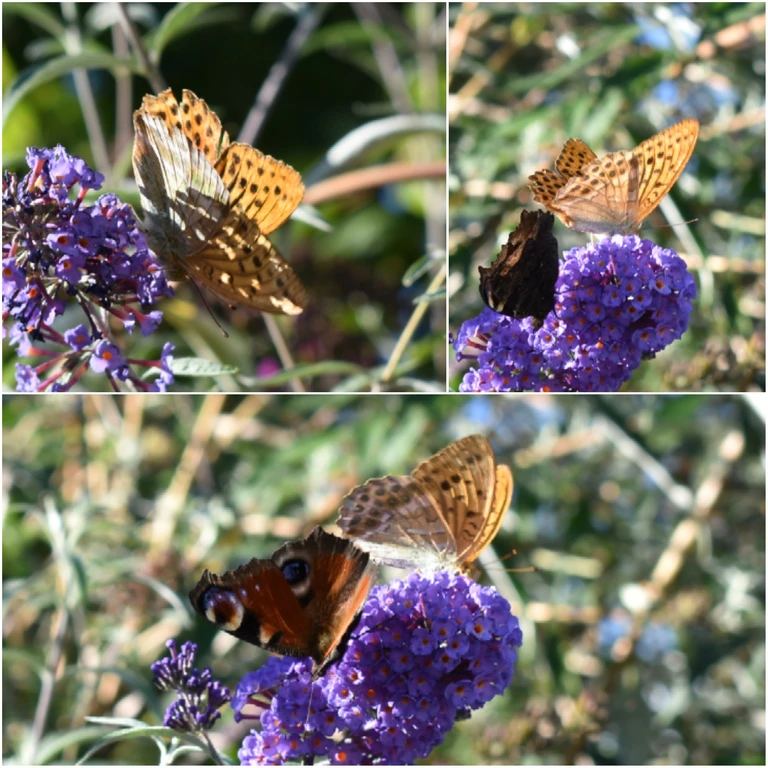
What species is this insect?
Argynnis paphia
